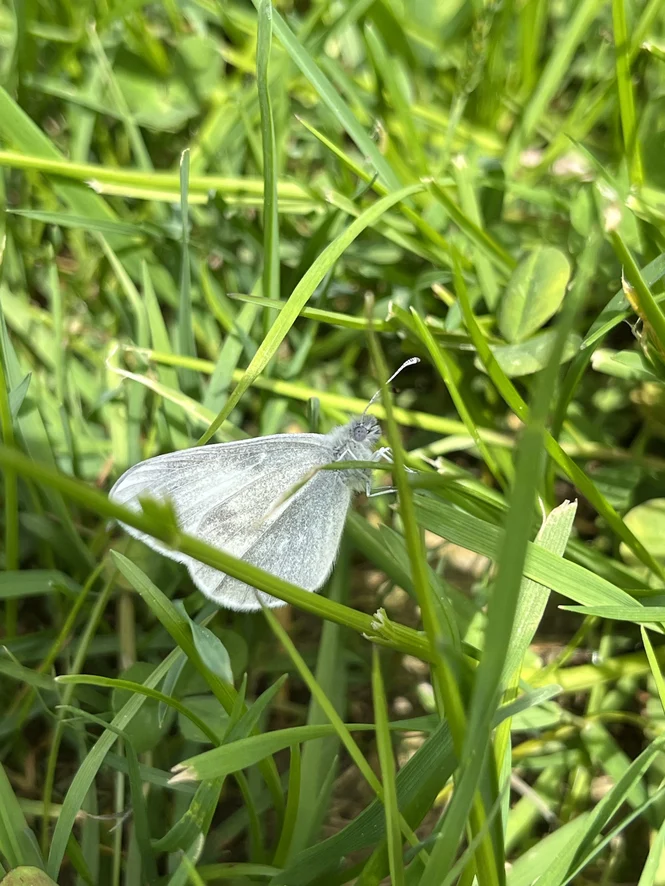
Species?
Leptidea sinapis/juvernica
